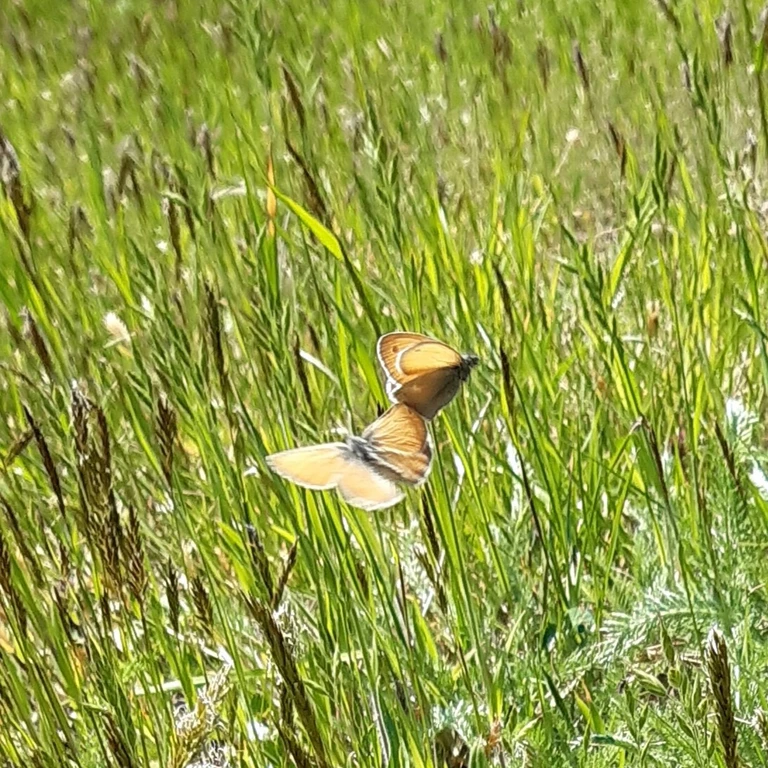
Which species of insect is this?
Coenonympha pamphilus
